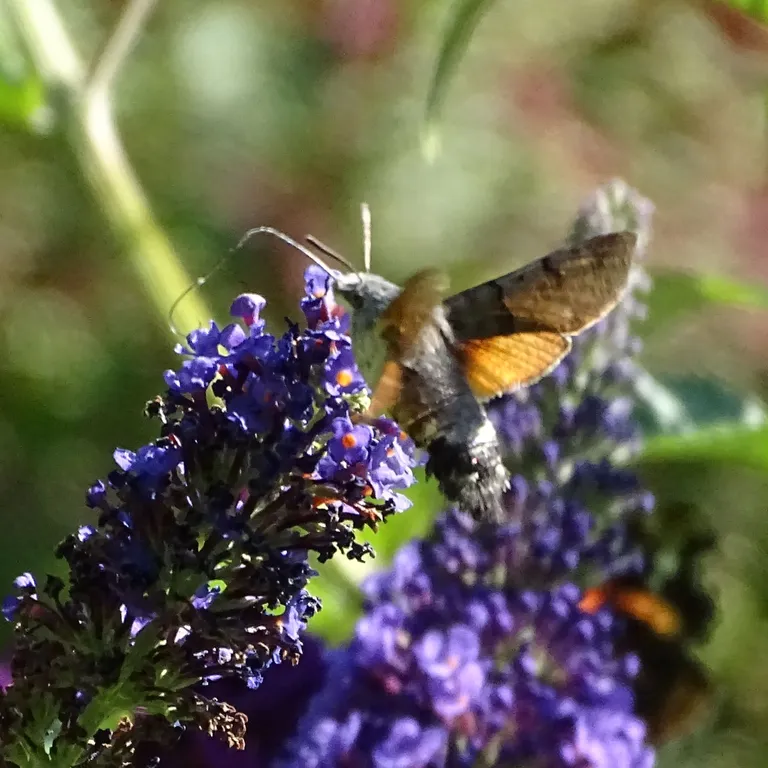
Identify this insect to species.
Macroglossum stellatarum
